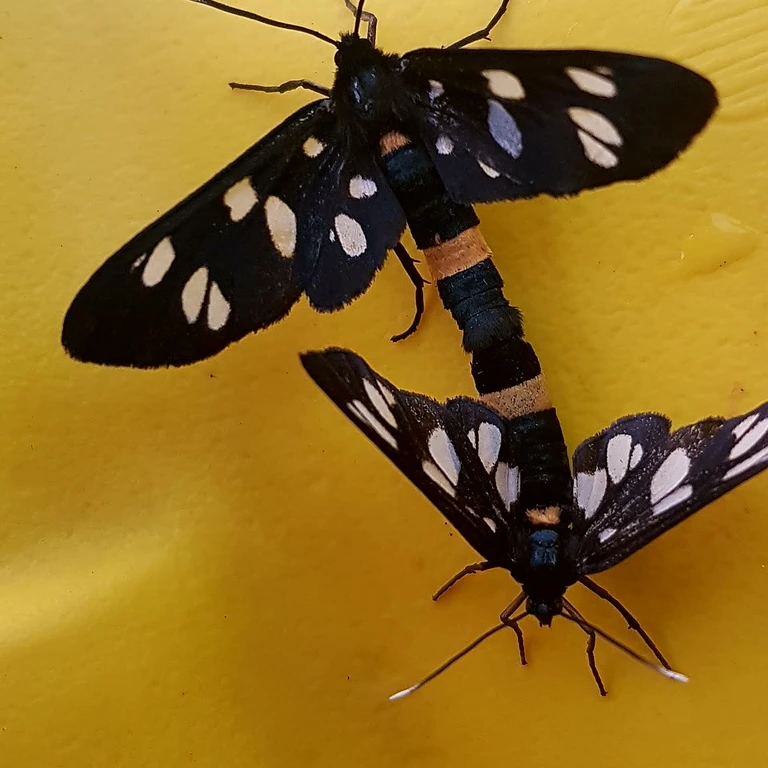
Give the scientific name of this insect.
Amata phegea
